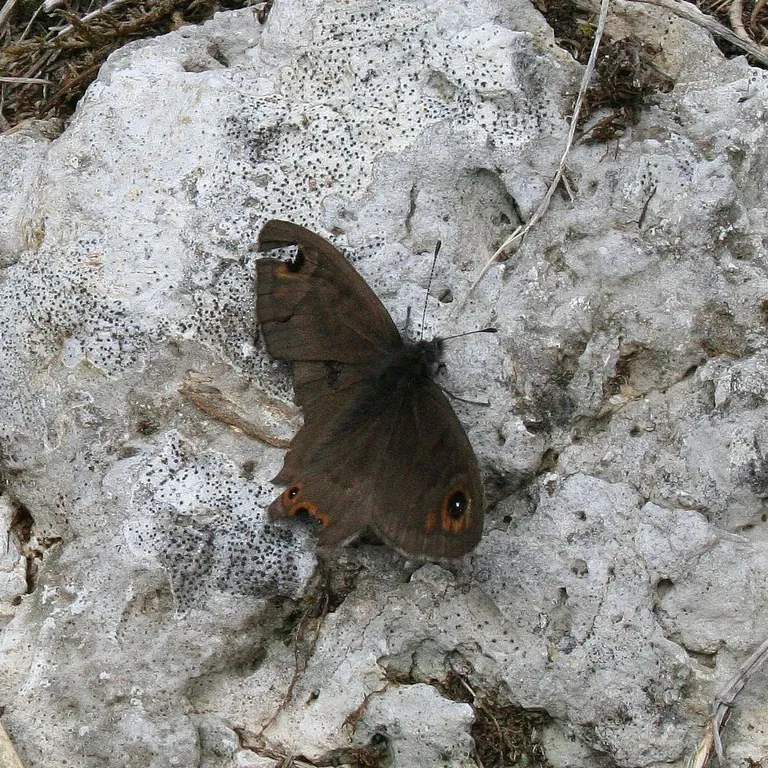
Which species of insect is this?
Lasiommata petropolitana (also Pararge petropolitana)
